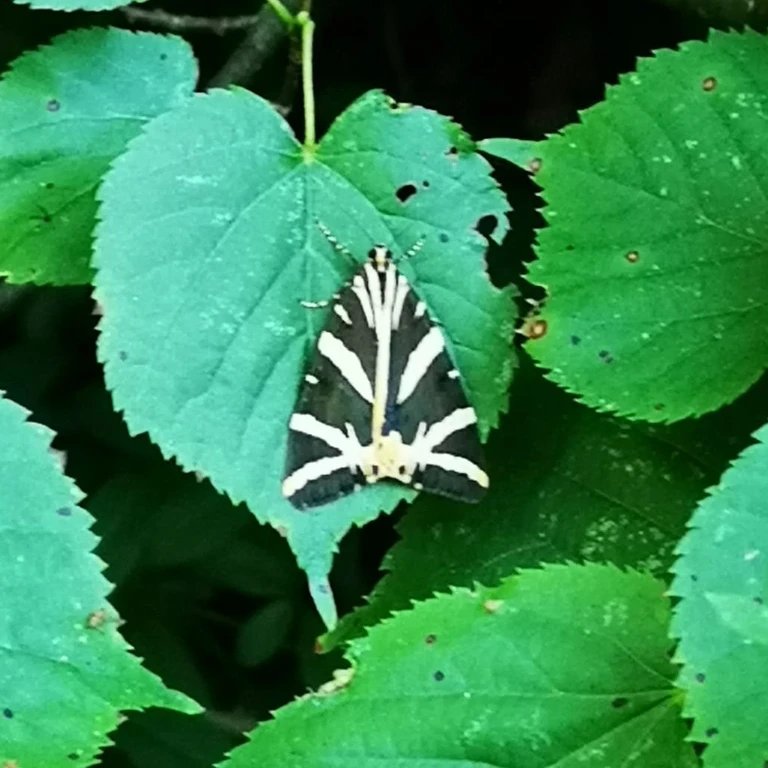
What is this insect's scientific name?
Euplagia quadripunctaria
